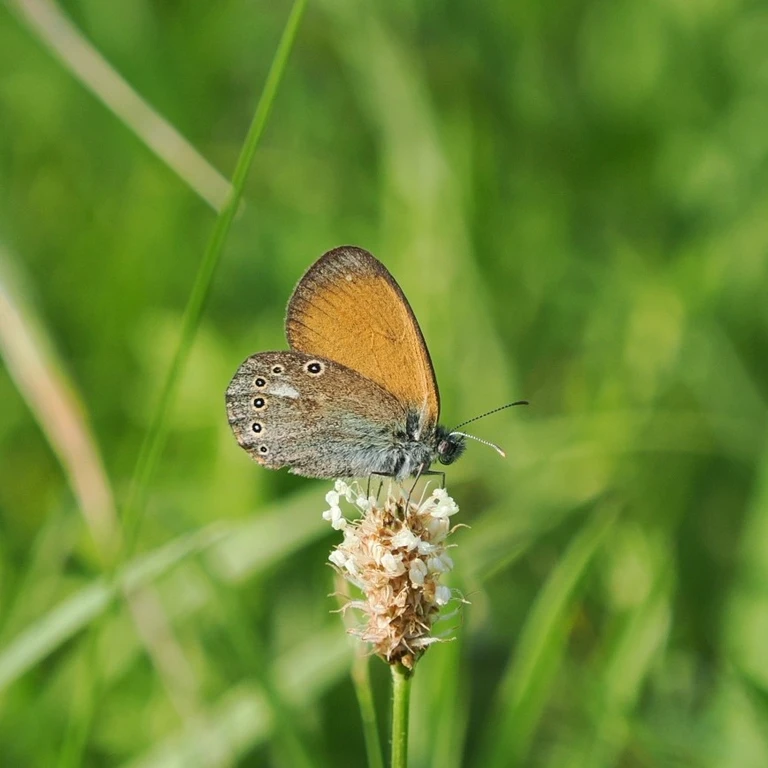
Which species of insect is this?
Coenonympha glycerion (also Coenonympha iphis)
